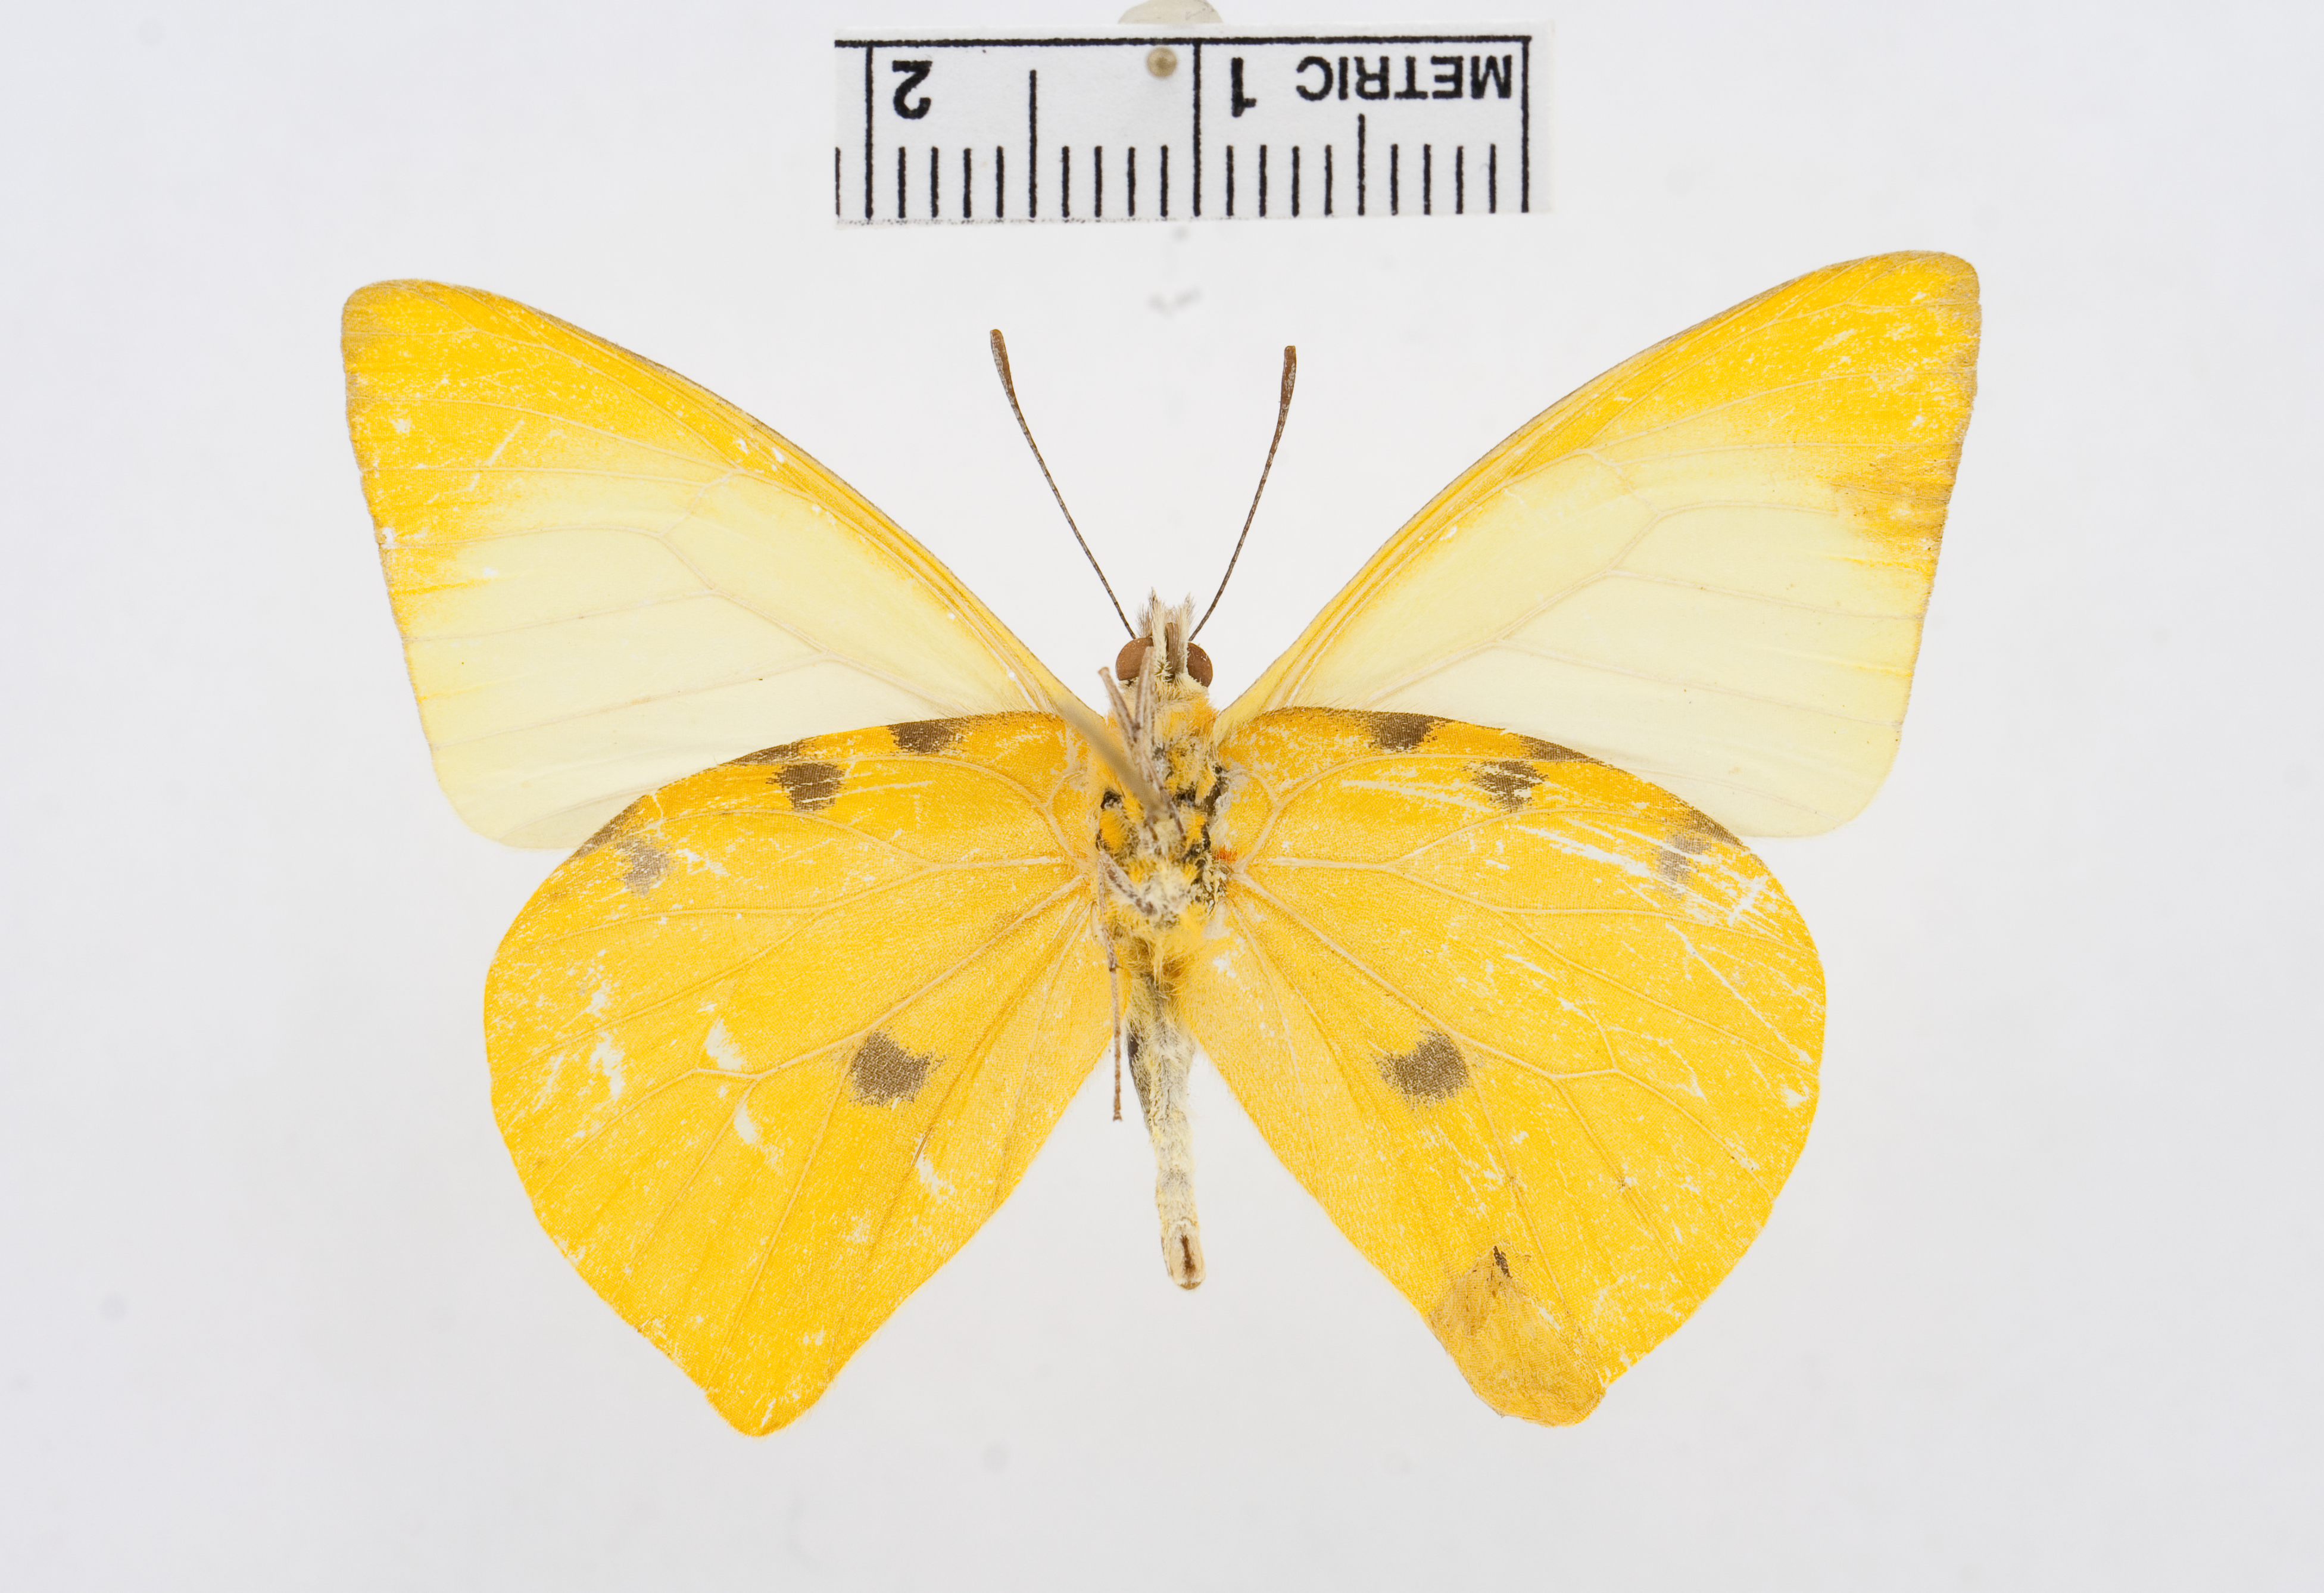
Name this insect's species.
Hesperocharis crocea
